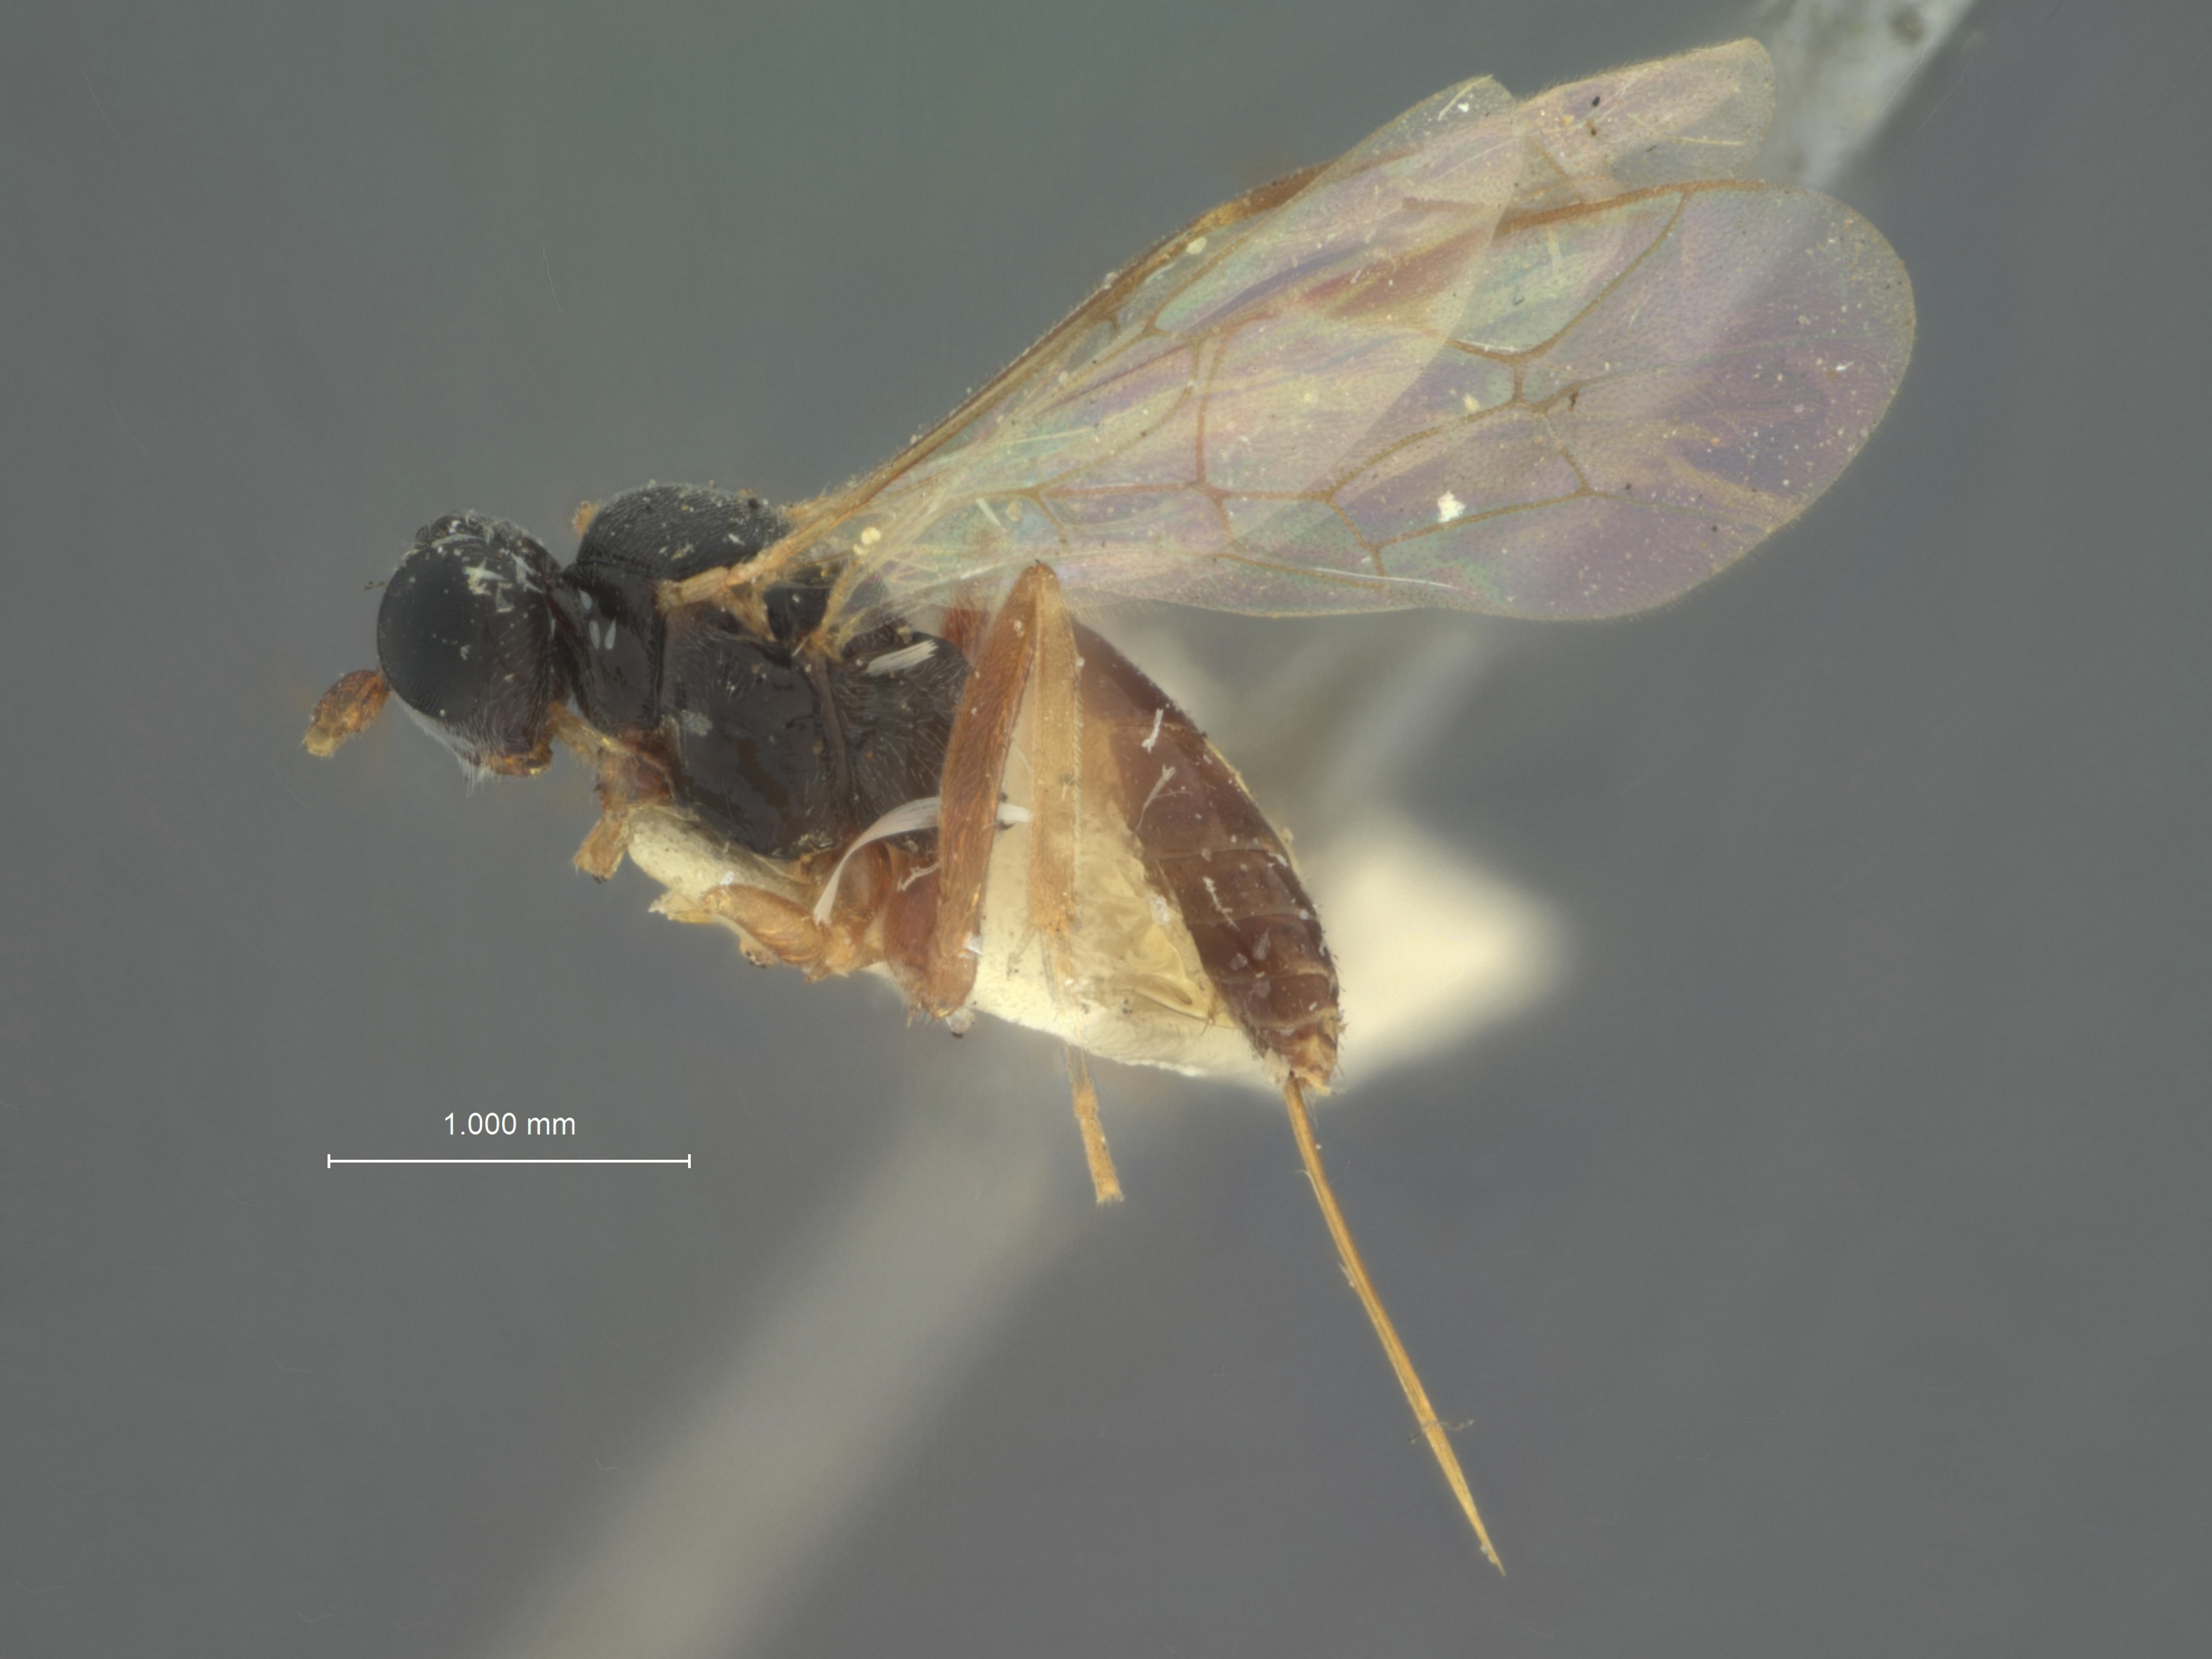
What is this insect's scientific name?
Hemiteles mellicornis
